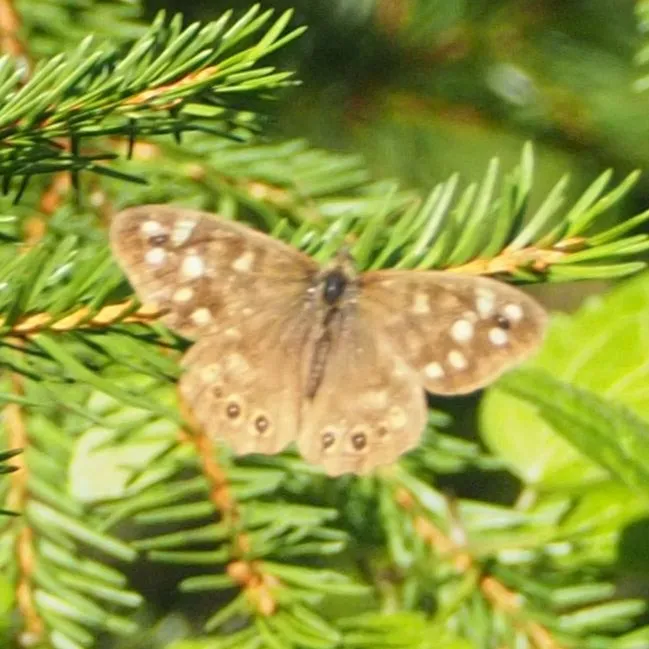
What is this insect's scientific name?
Pararge aegeria
